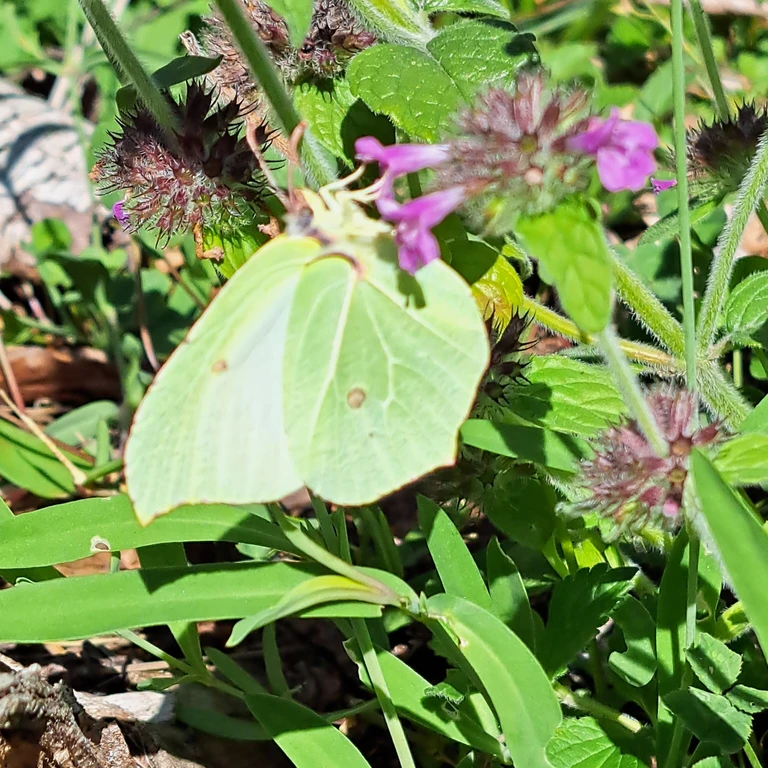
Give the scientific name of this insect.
Gonepteryx rhamni
